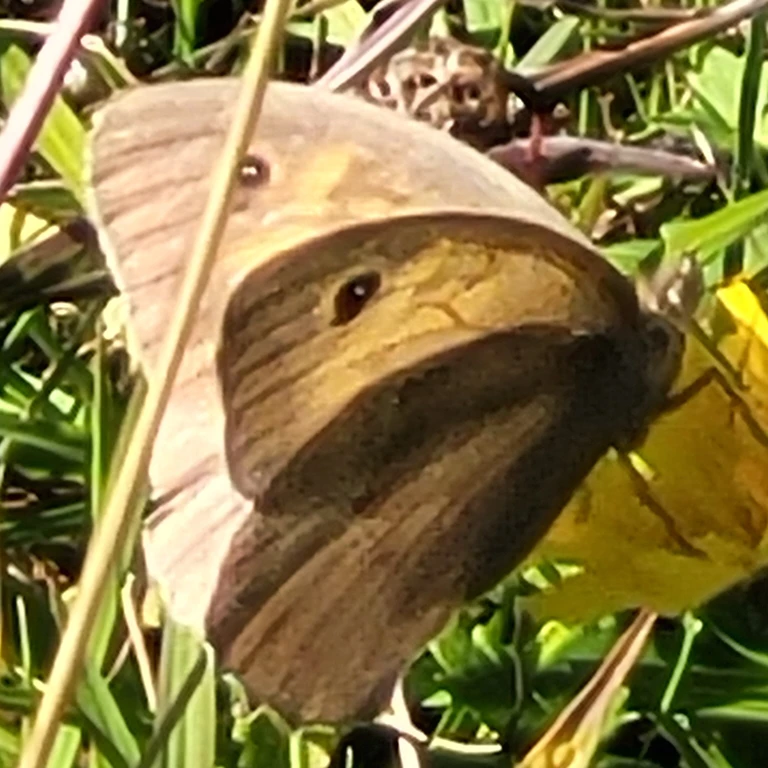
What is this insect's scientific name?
Maniola jurtina
